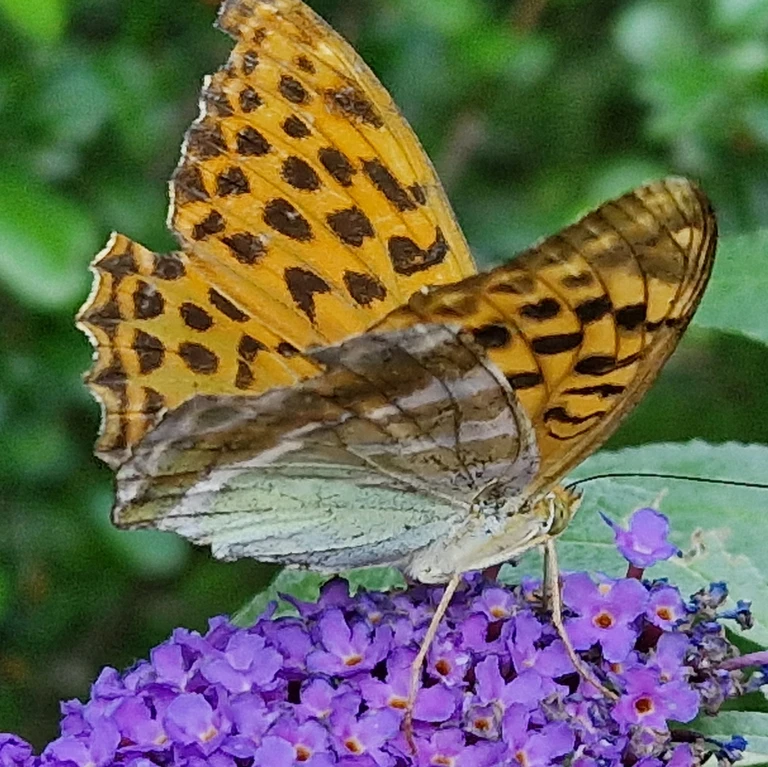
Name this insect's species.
Argynnis paphia
